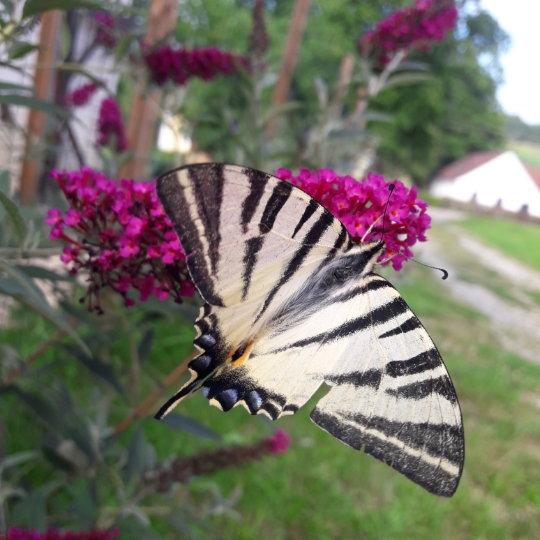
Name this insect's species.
Iphiclides podalirius
